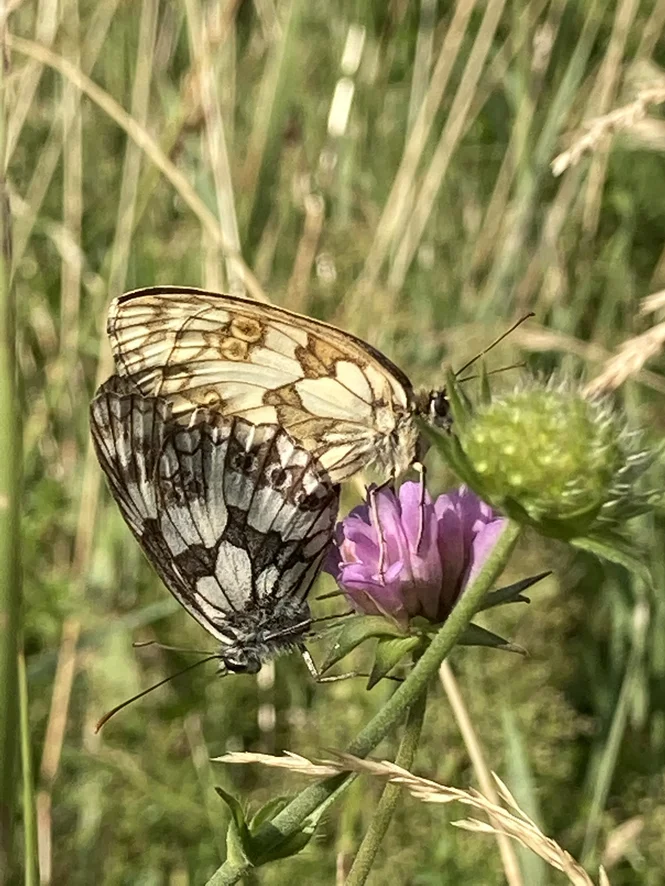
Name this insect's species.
Melanargia galathea
